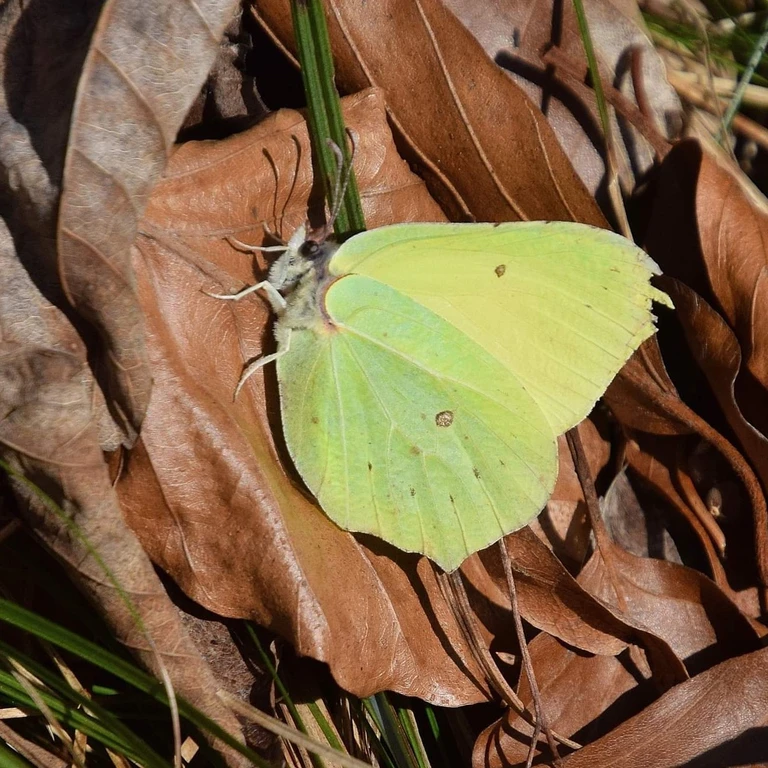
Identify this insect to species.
Gonepteryx rhamni
